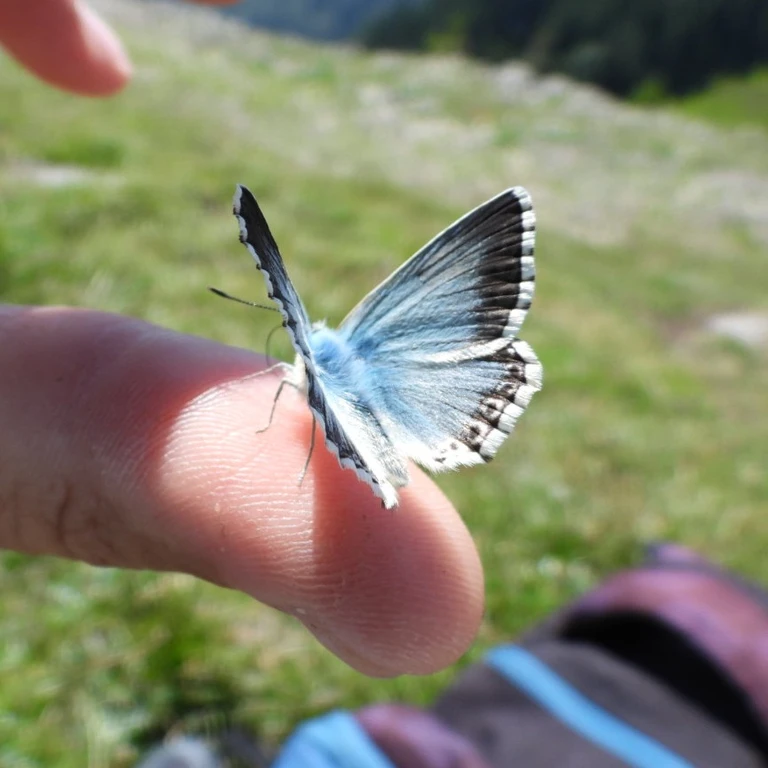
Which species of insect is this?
Lysandra coridon
